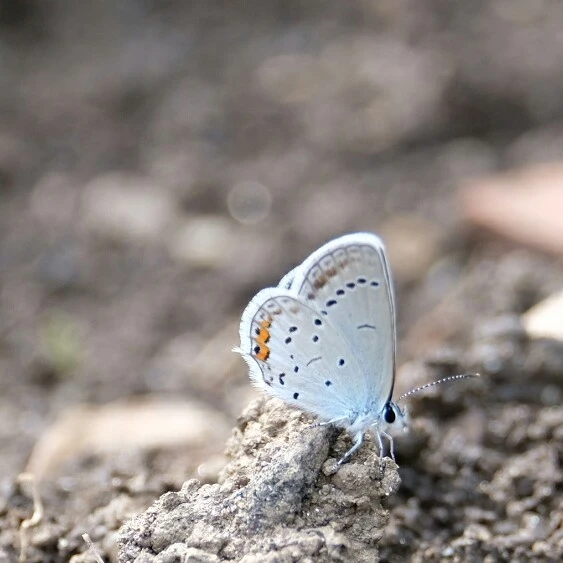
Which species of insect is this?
Cupido argiades (also Elkalyce argiades)
